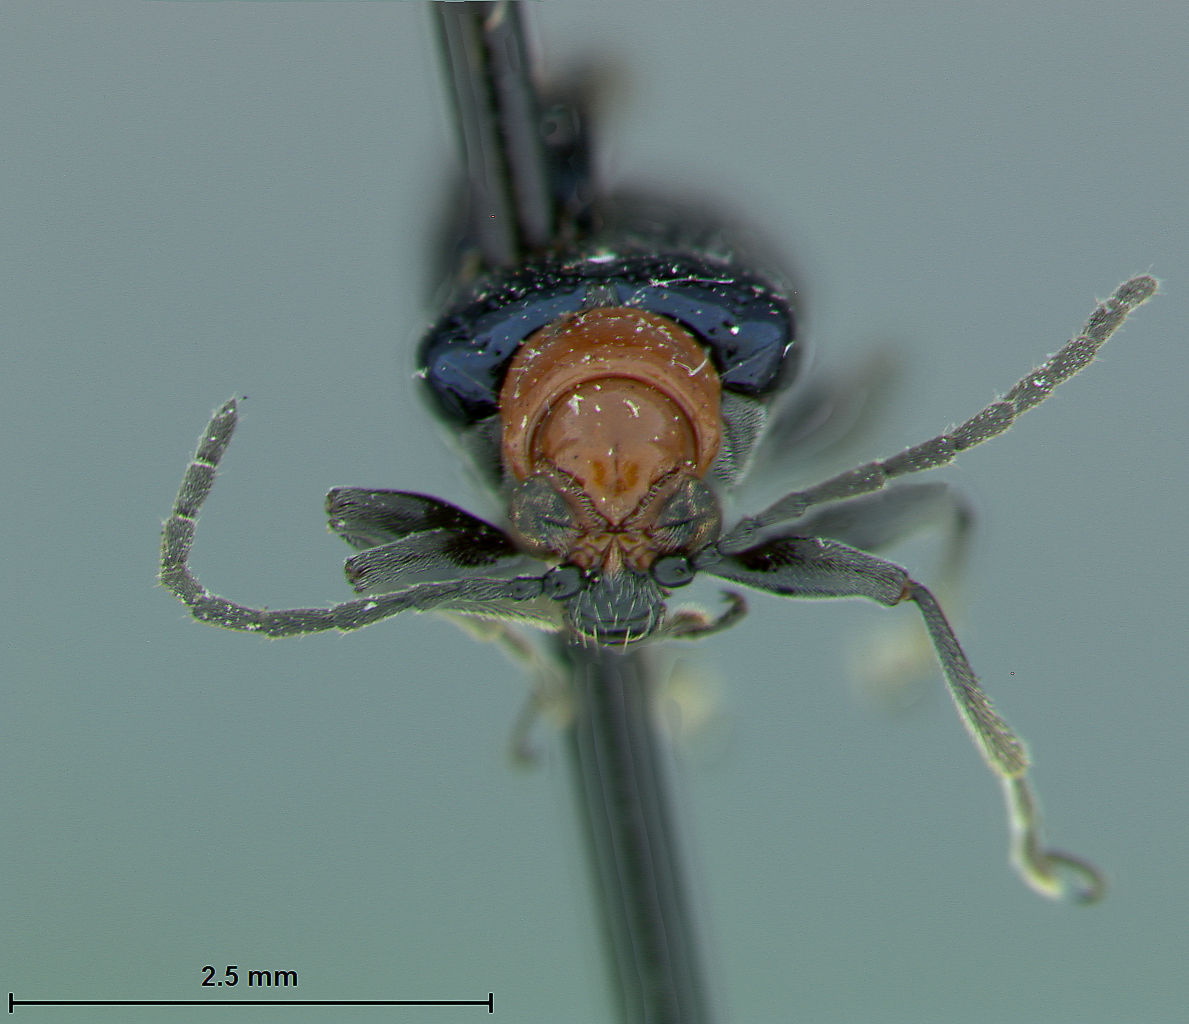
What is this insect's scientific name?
Lema pulchrula
